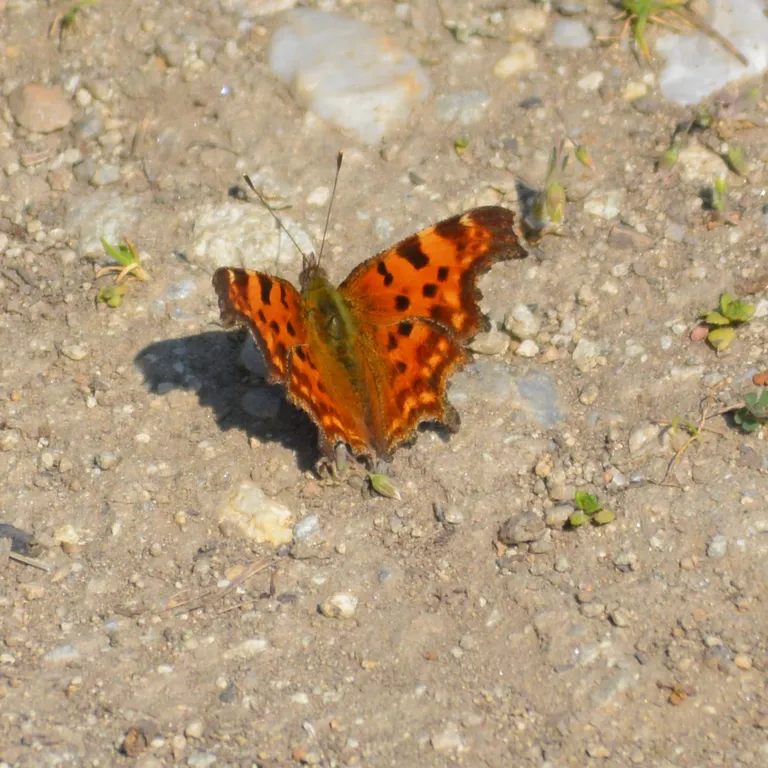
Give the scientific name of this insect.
Polygonia c-album
